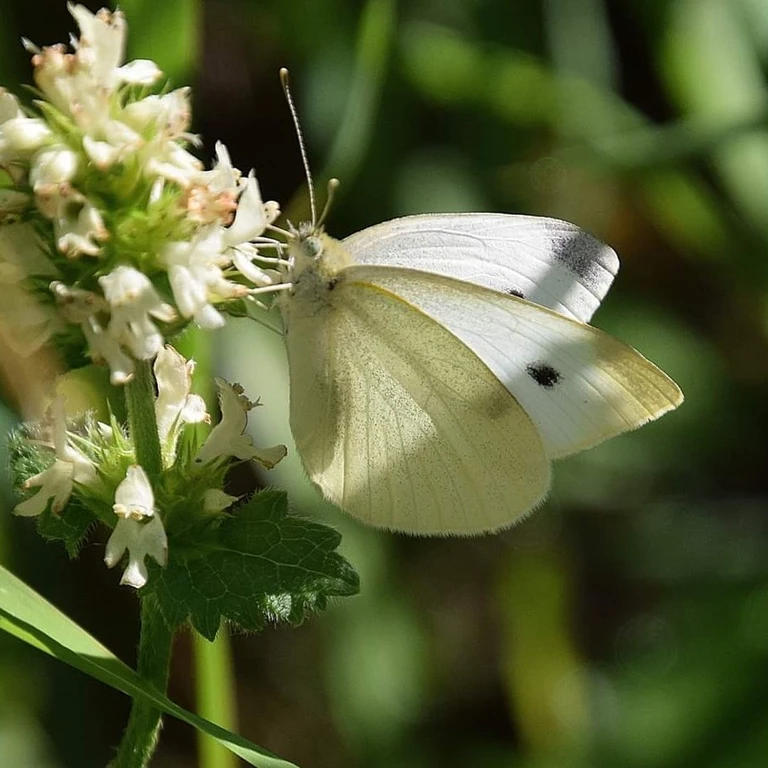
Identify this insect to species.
Pieris rapae
